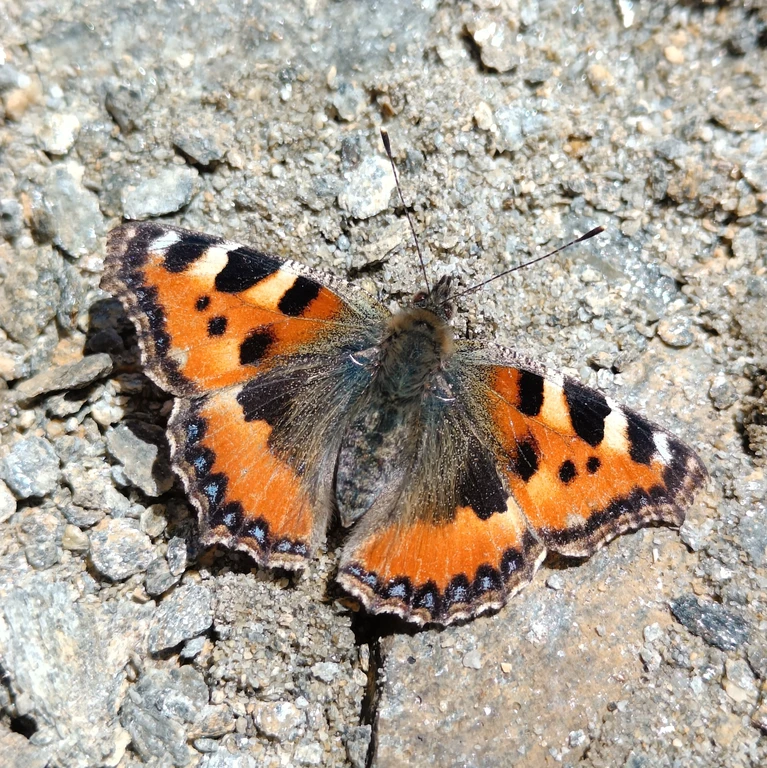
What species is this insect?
Aglais urticae
